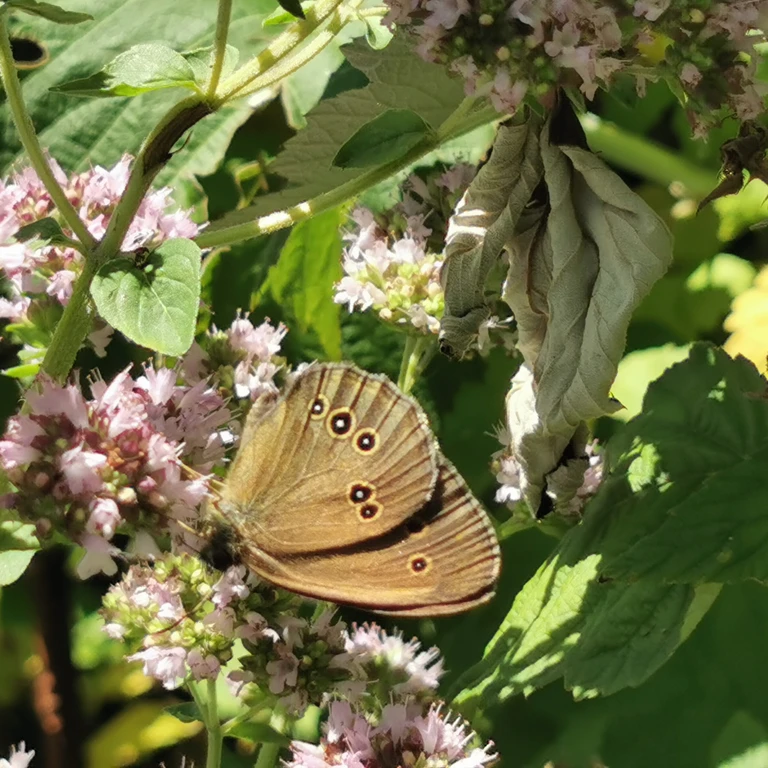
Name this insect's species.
Aphantopus hyperantus
